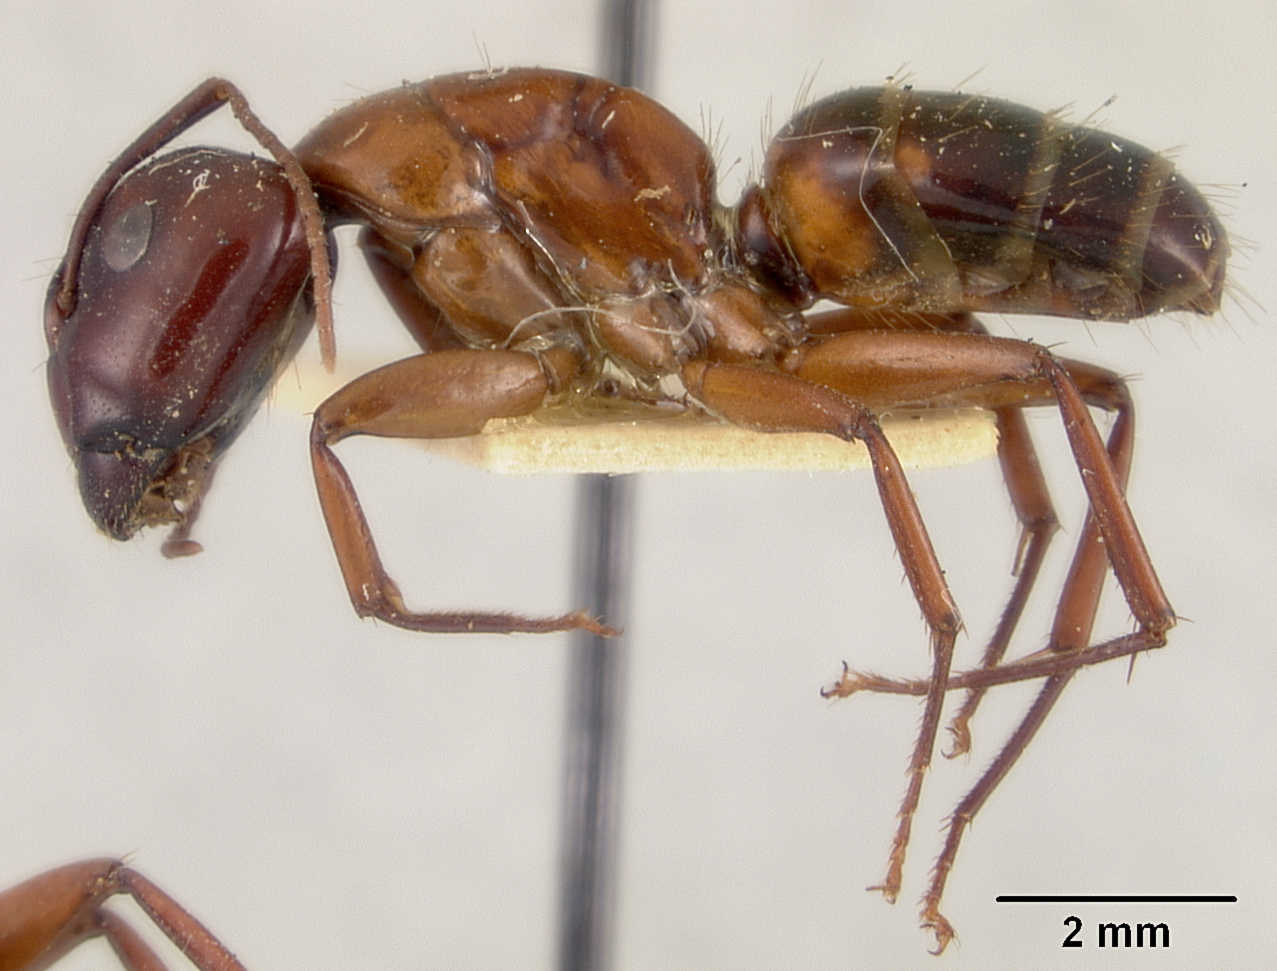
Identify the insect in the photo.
Camponotus texanus
